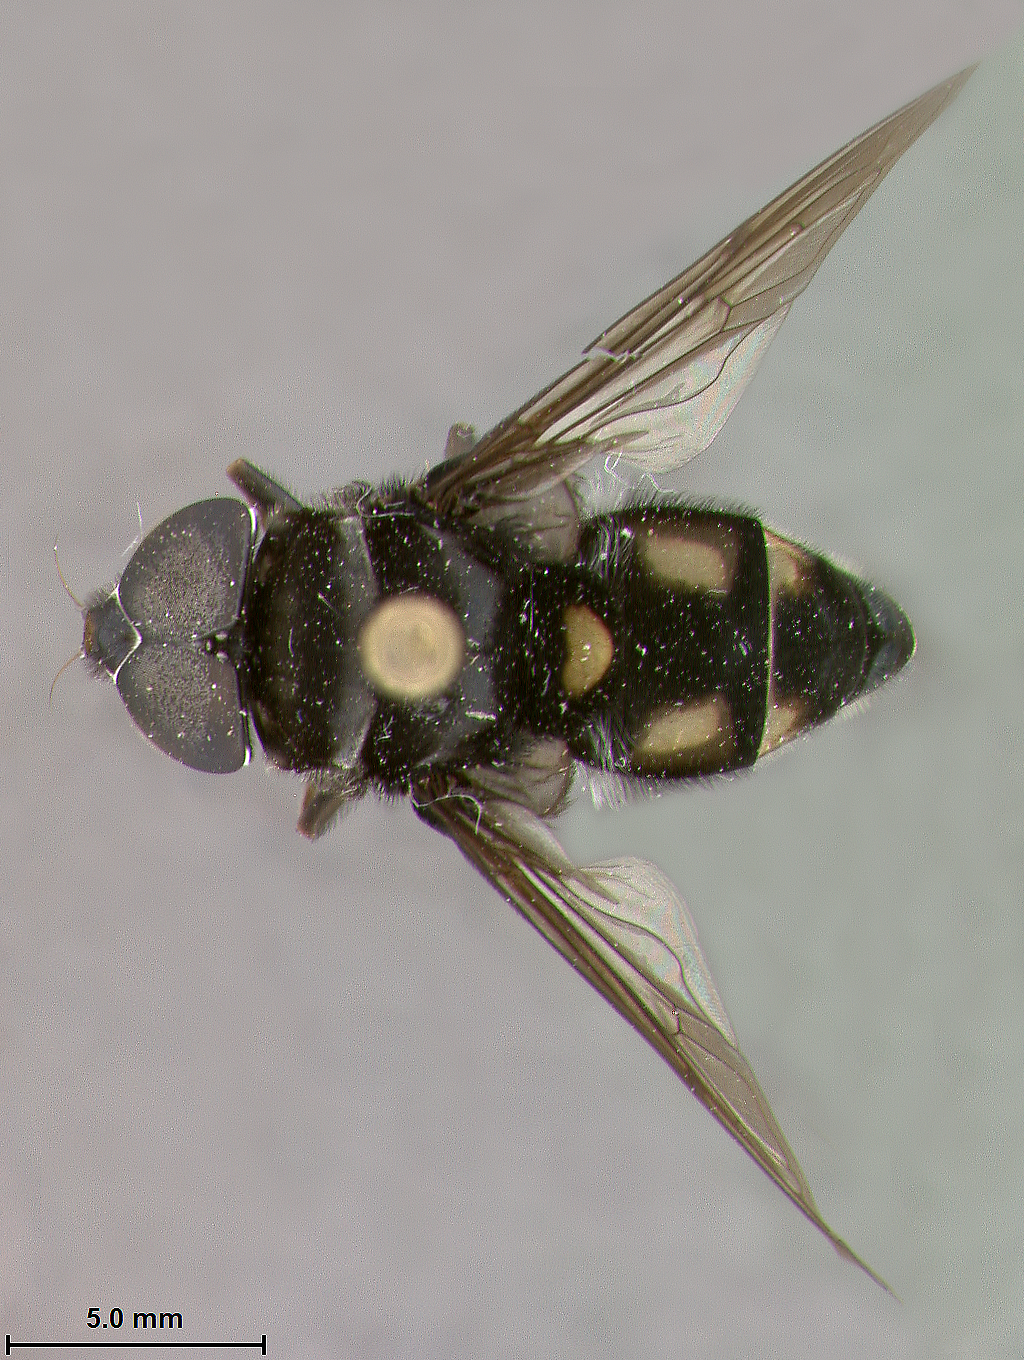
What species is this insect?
Palpada cordiformis
